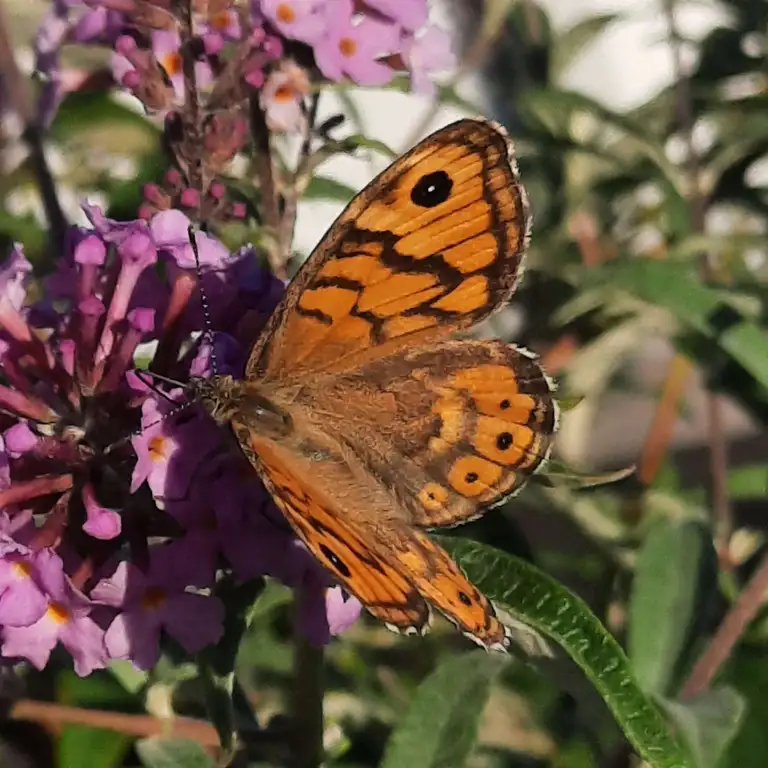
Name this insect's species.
Lasiommata megera (also Pararge megera)
